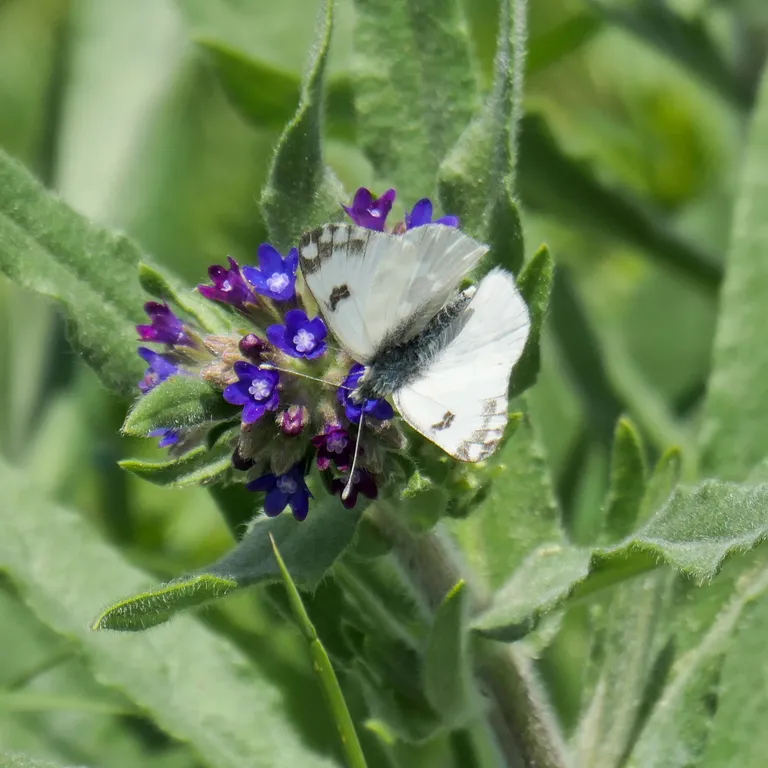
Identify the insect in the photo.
Pontia edusa
